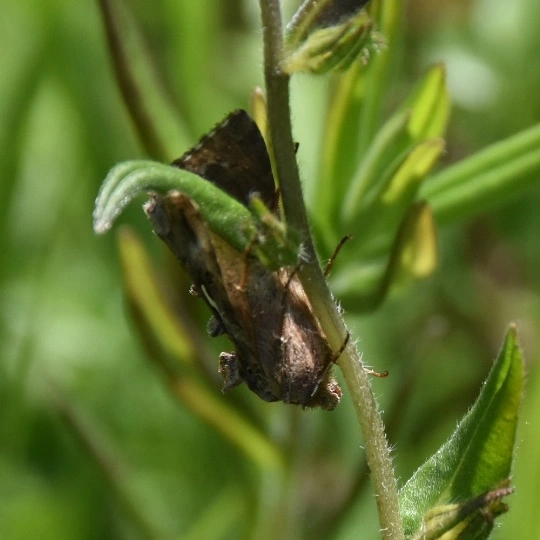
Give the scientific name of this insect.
Autographa gamma
